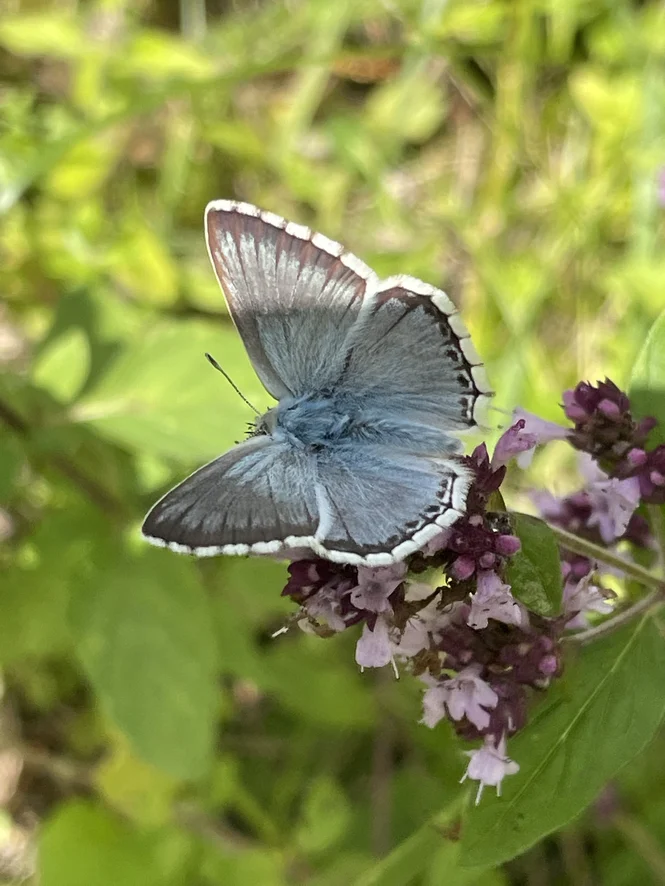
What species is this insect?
Lysandra coridon
